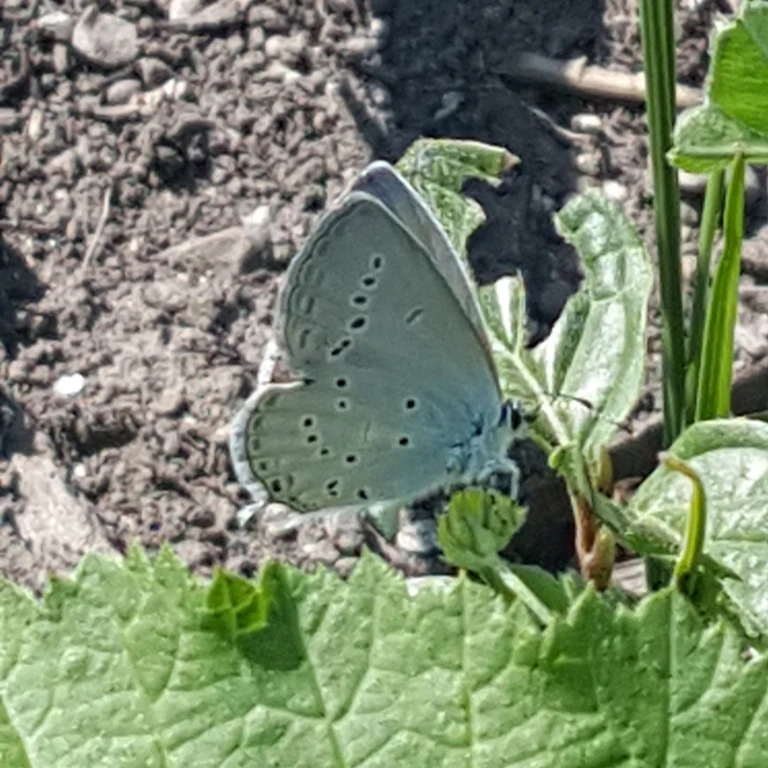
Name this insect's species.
Cupido decolorata (also Elkalyce decolorata)
